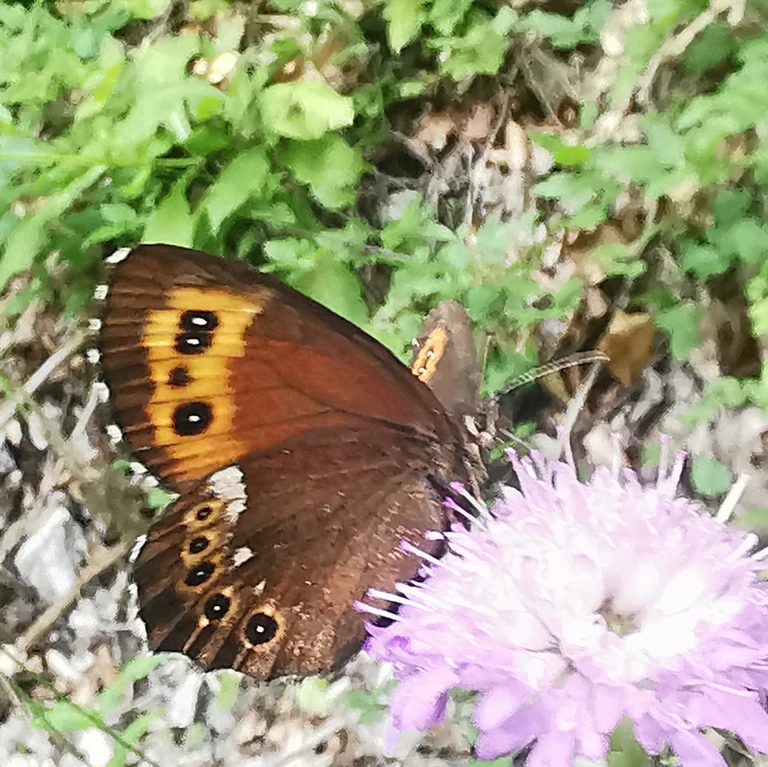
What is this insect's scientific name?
Erebia ligea
